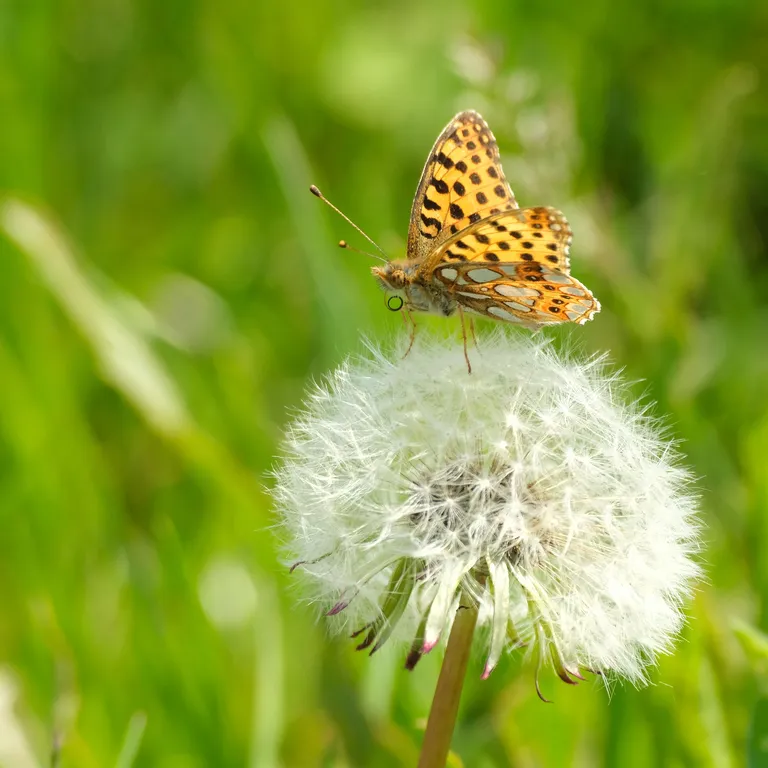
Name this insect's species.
Issoria lathonia
